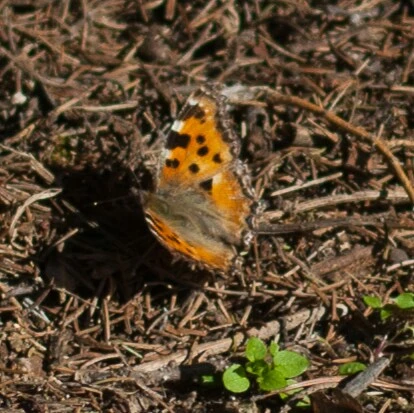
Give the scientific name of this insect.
Nymphalis polychloros
